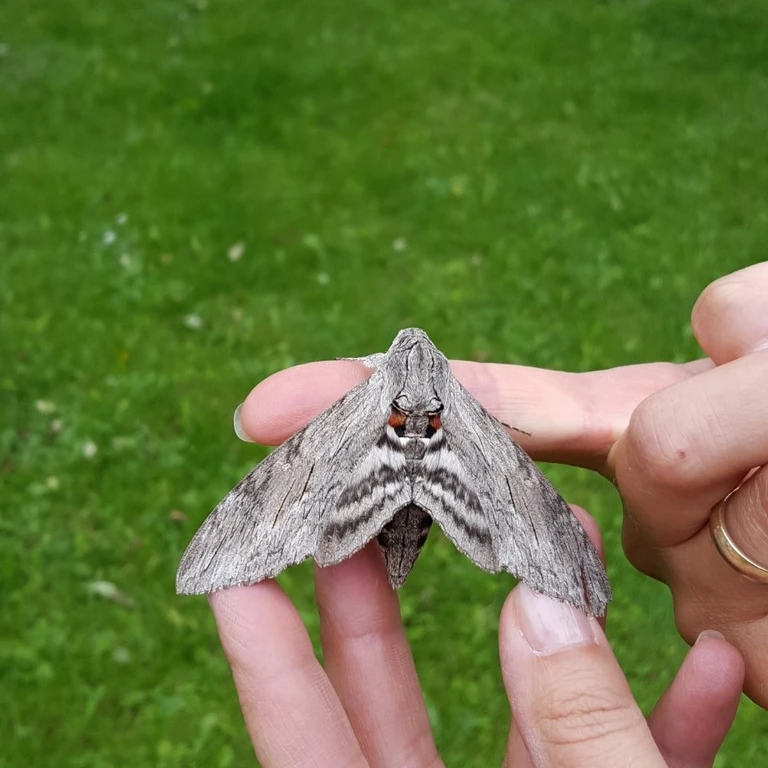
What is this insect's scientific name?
Agrius convolvuli
